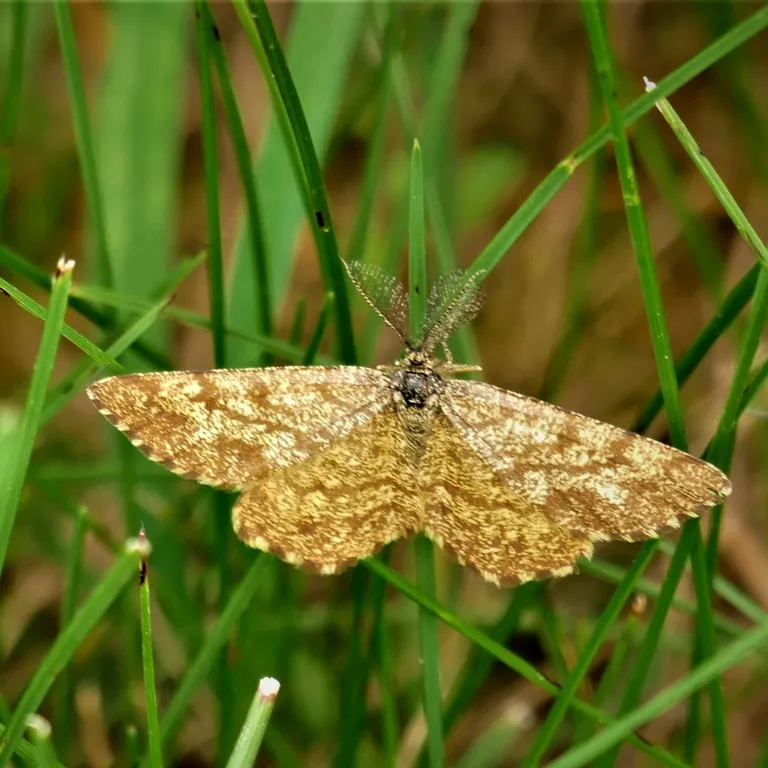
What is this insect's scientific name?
Ematurga atomaria
